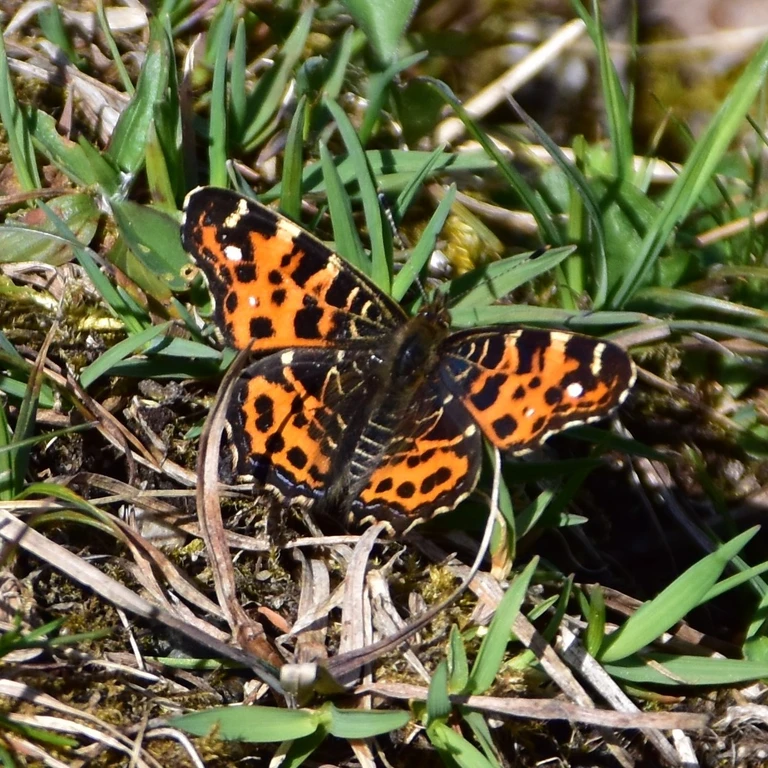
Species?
Araschnia levana
